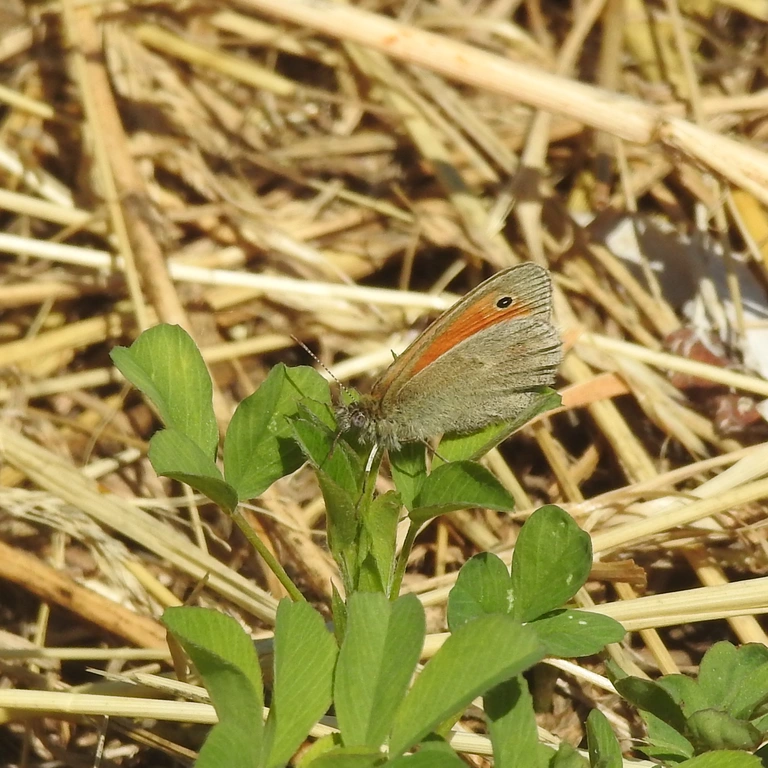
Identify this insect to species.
Coenonympha pamphilus
